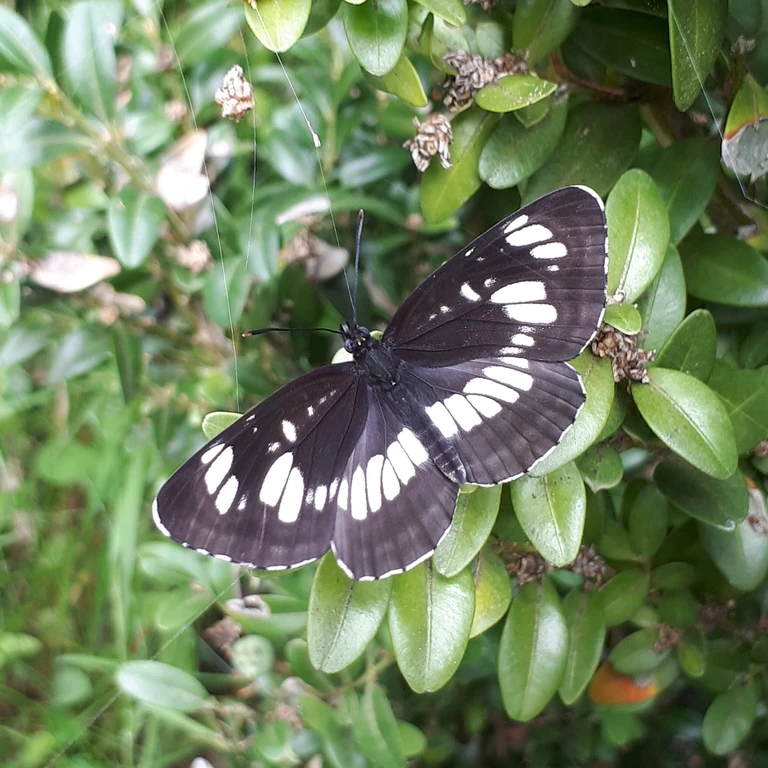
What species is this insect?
Neptis rivularis
